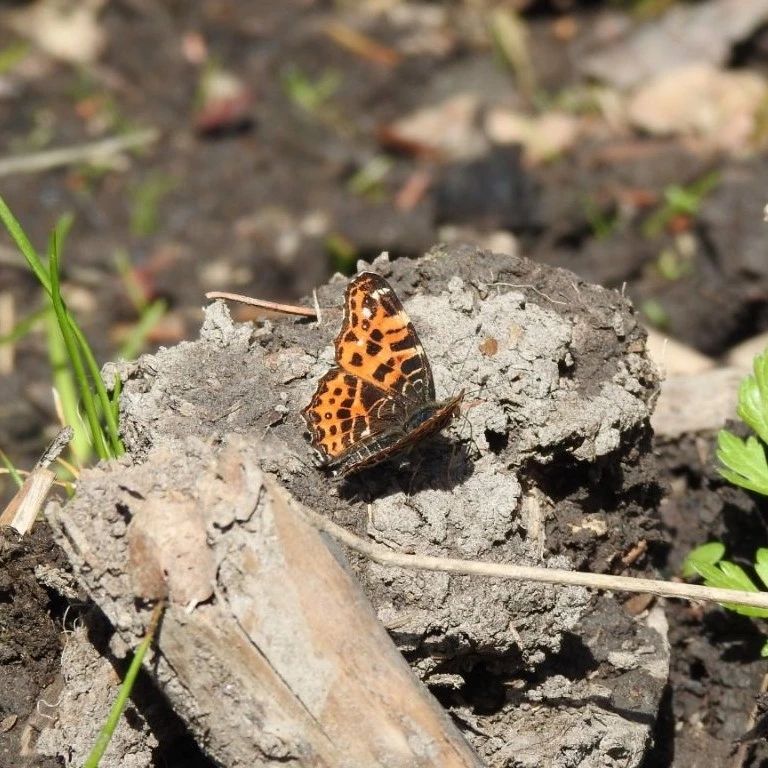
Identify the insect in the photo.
Araschnia levana
